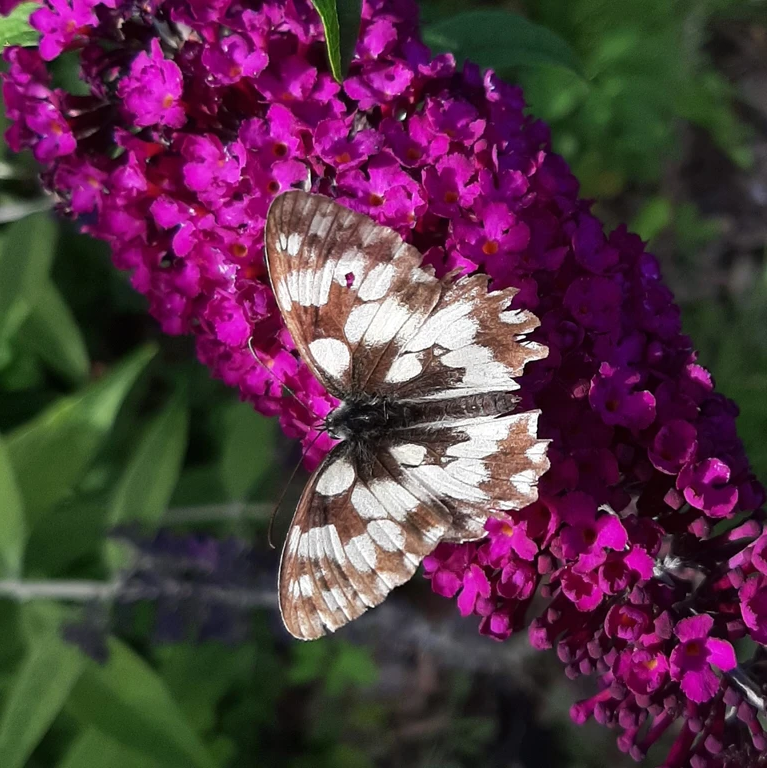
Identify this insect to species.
Melanargia galathea
